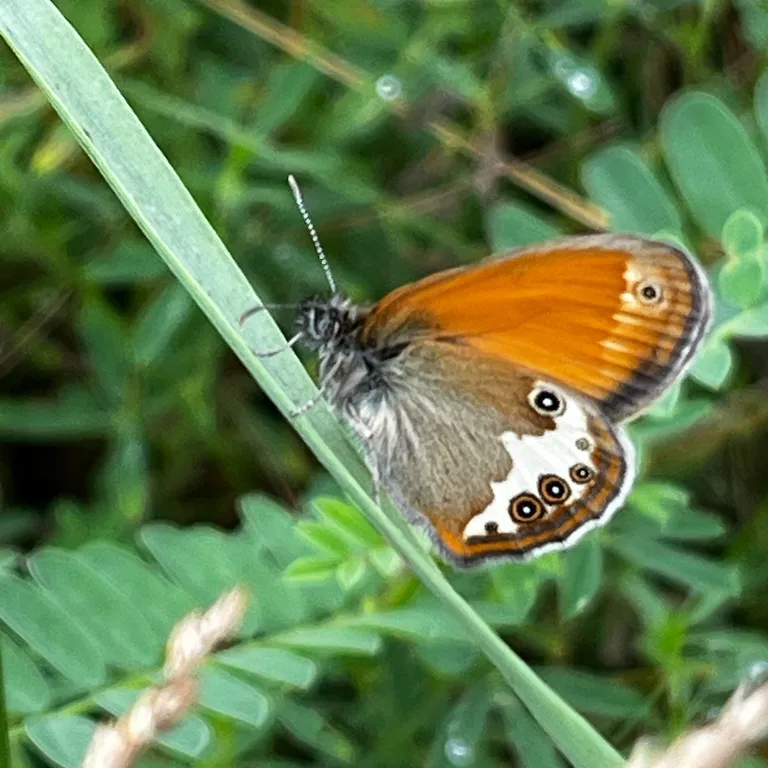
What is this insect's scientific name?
Coenonympha arcania
